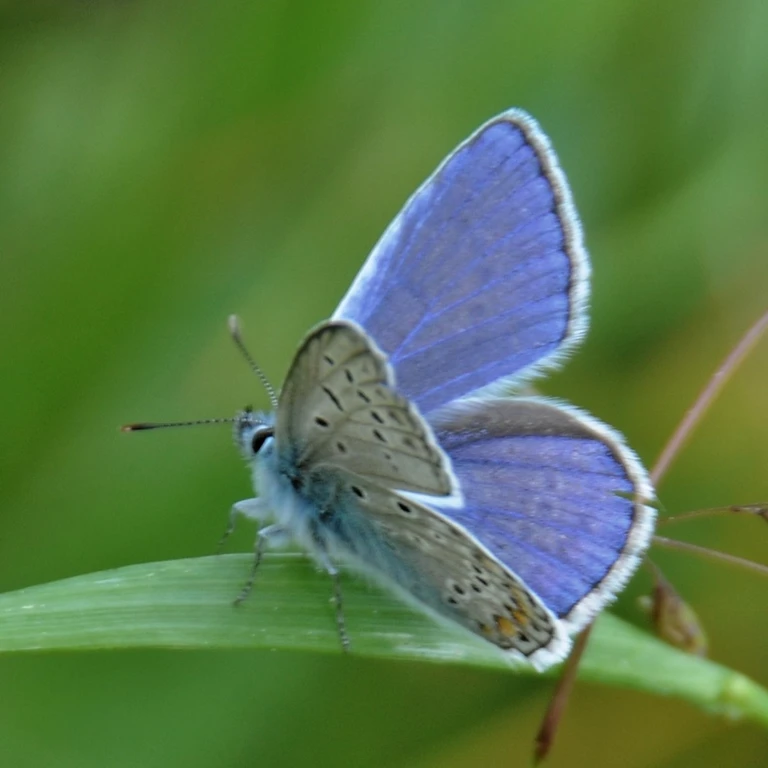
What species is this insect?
Polyommatus icarus
